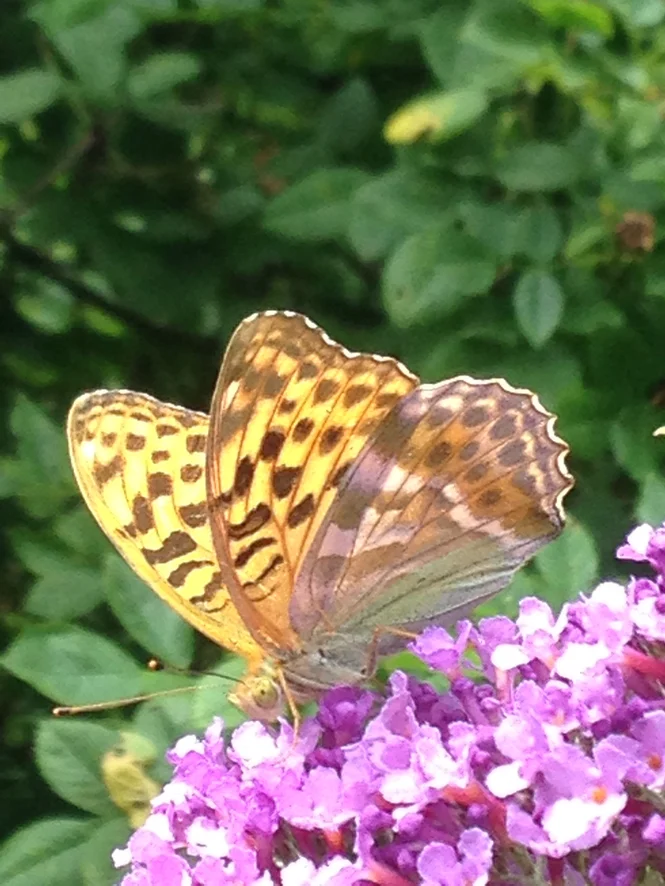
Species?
Argynnis paphia
